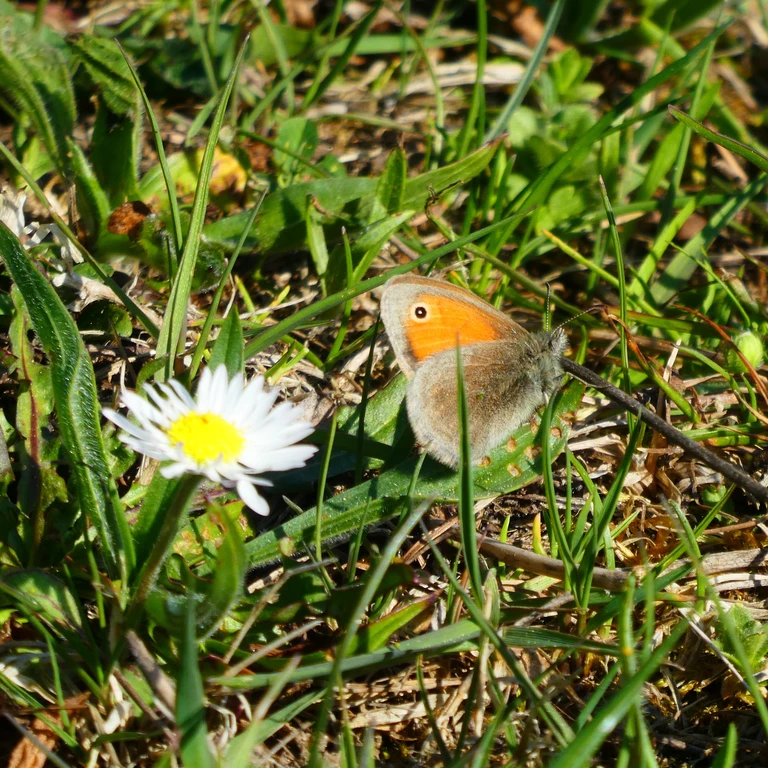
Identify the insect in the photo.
Coenonympha pamphilus
